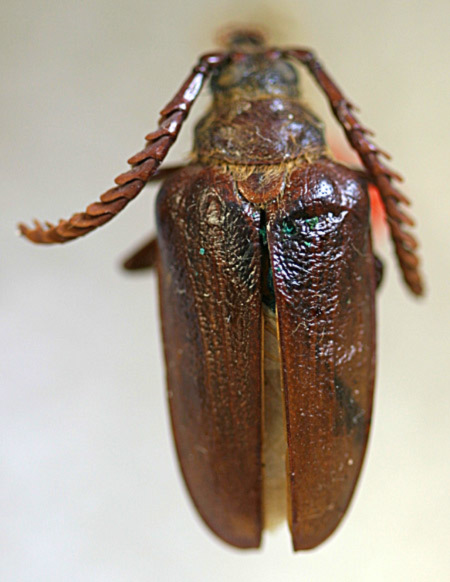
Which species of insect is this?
Prionus emarginatus (also Prionus debiliceps)
